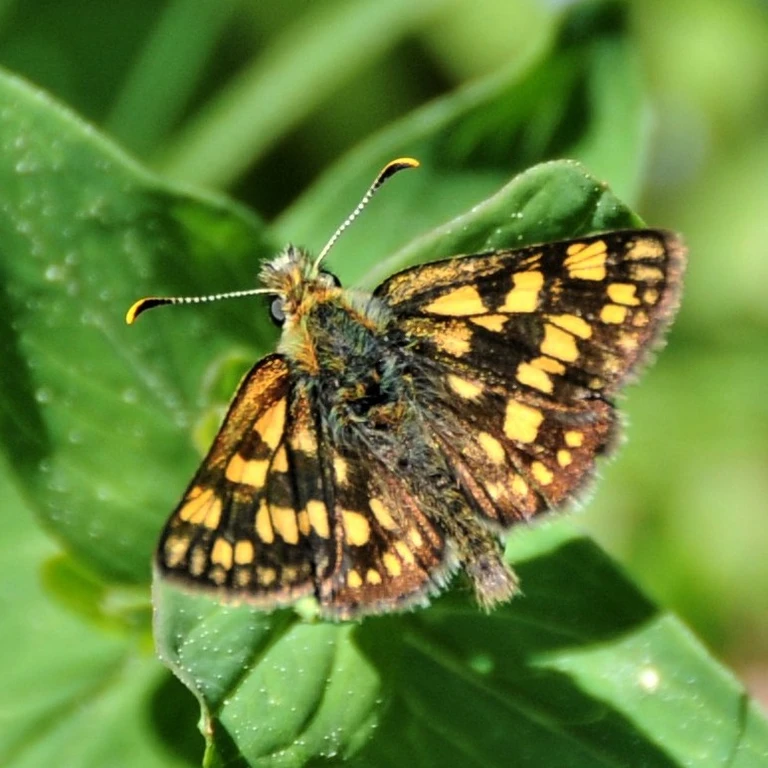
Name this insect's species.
Carterocephalus palaemon
